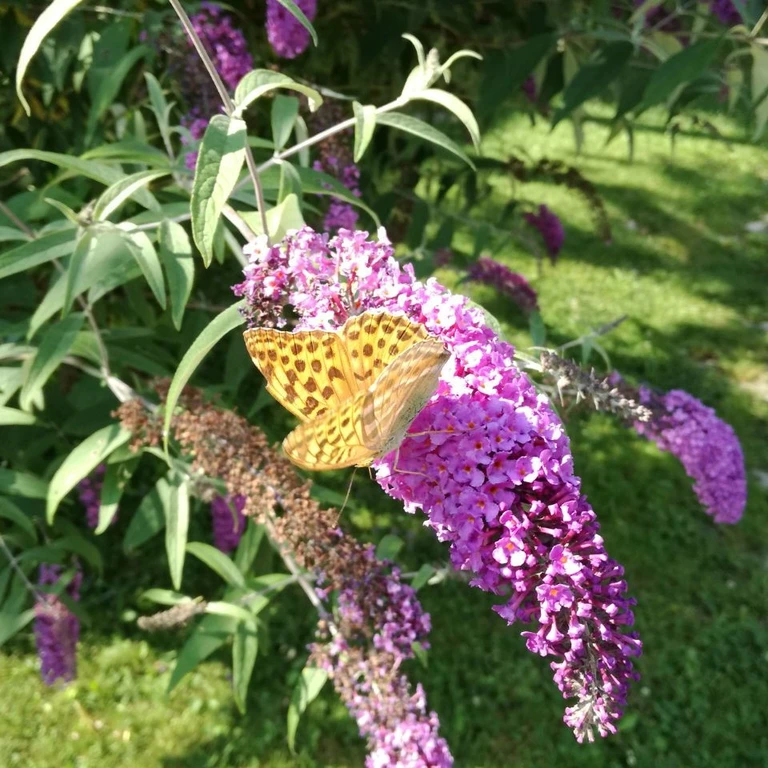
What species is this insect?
Argynnis paphia
